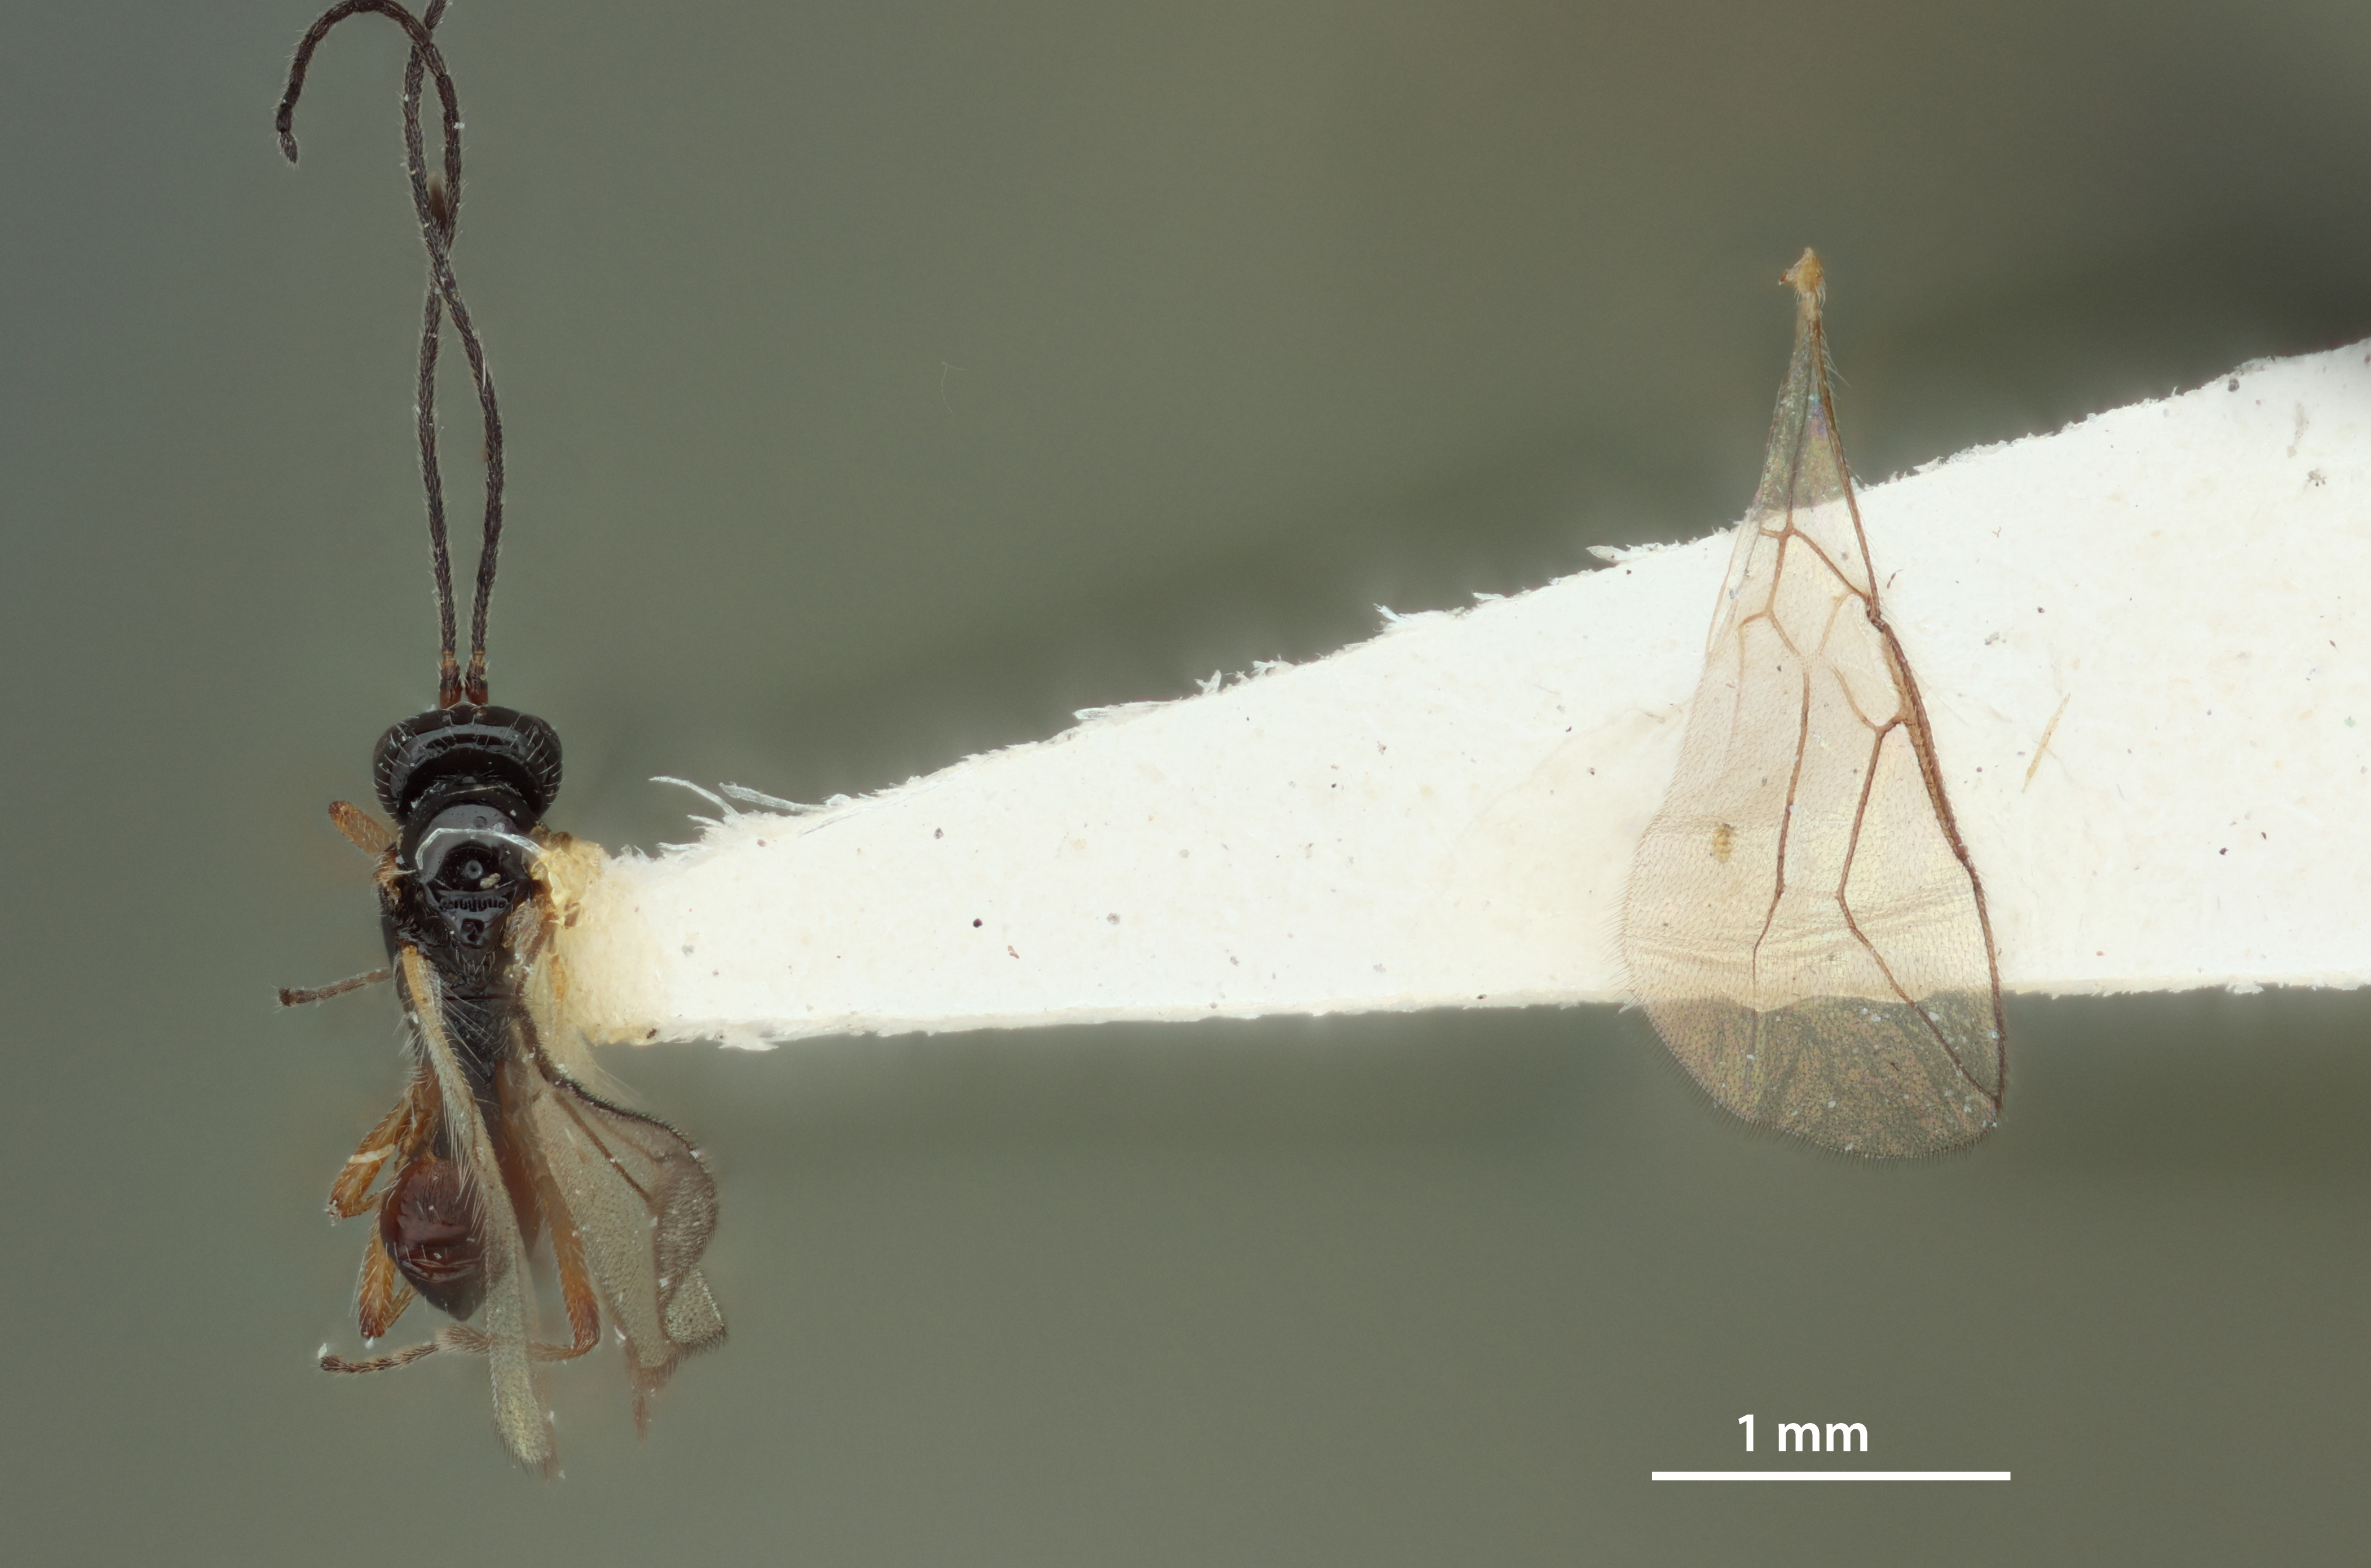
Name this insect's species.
Opius tergitalis
